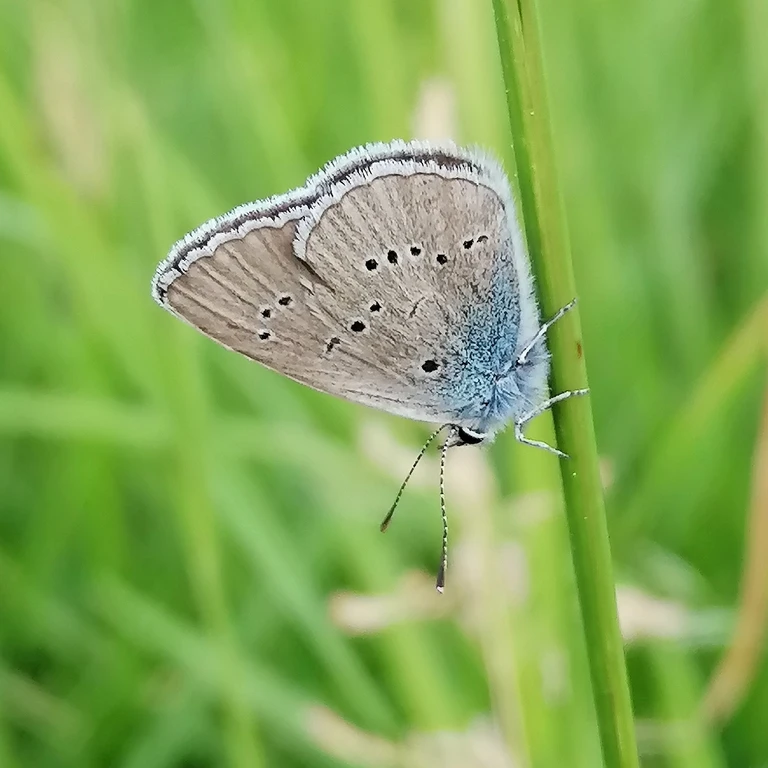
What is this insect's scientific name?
Cyaniris semiargus
